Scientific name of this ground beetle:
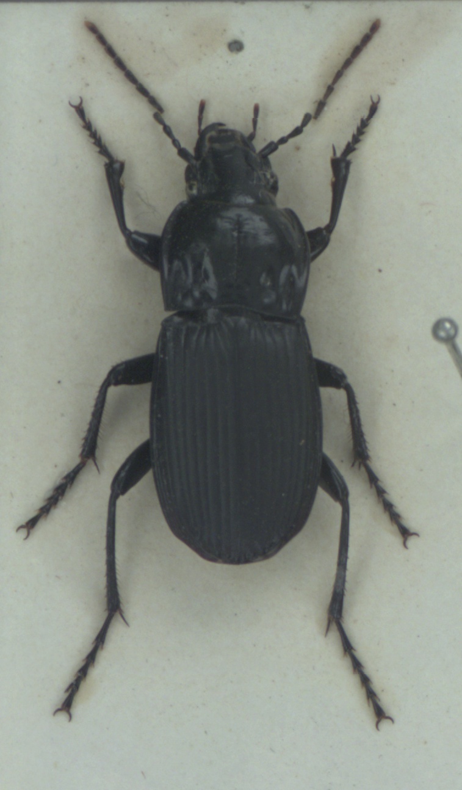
Abax parallelepipedus
